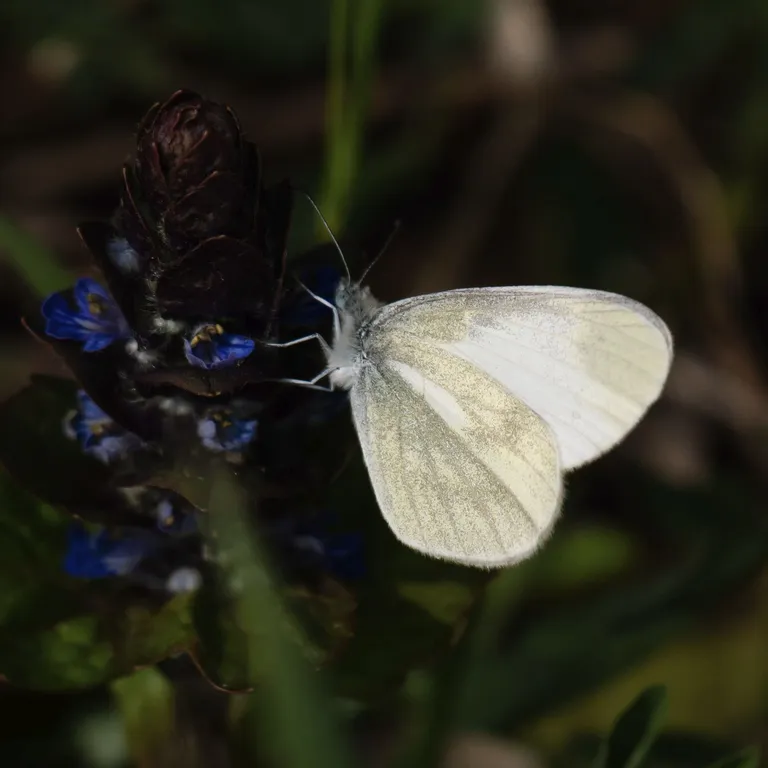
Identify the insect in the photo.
Leptidea sinapis/juvernica
